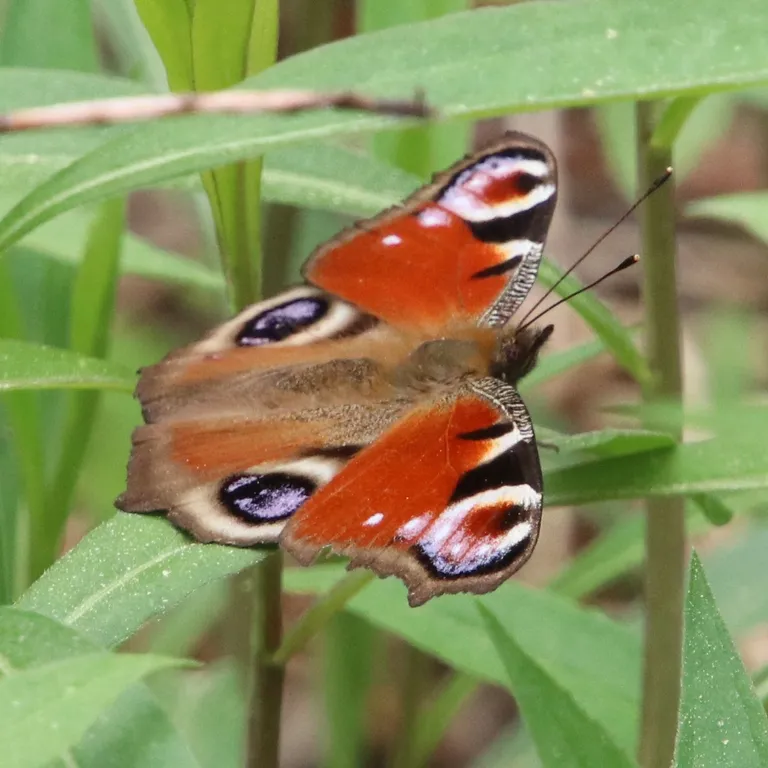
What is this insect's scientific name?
Aglais io
